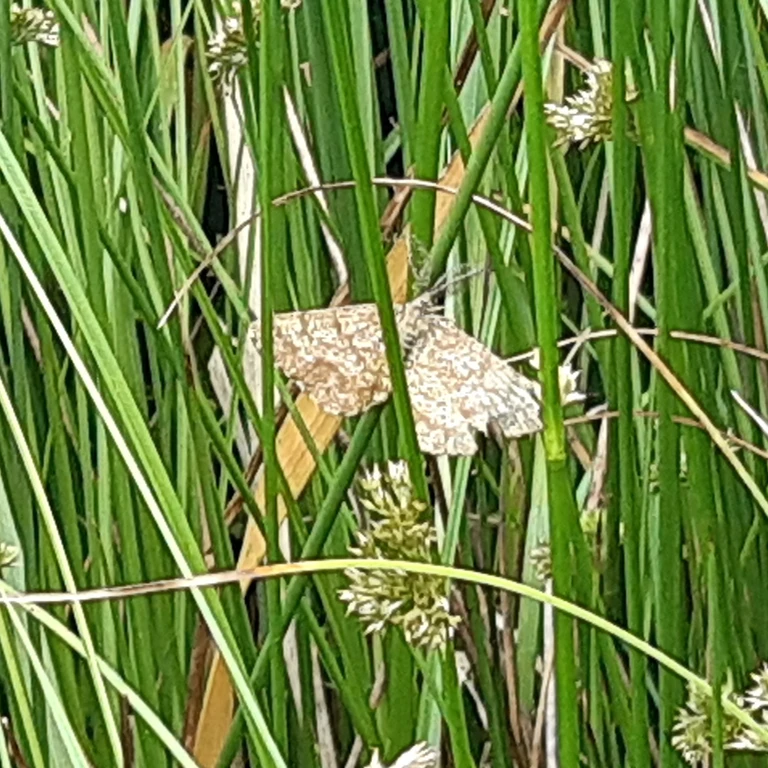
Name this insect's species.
Ematurga atomaria
